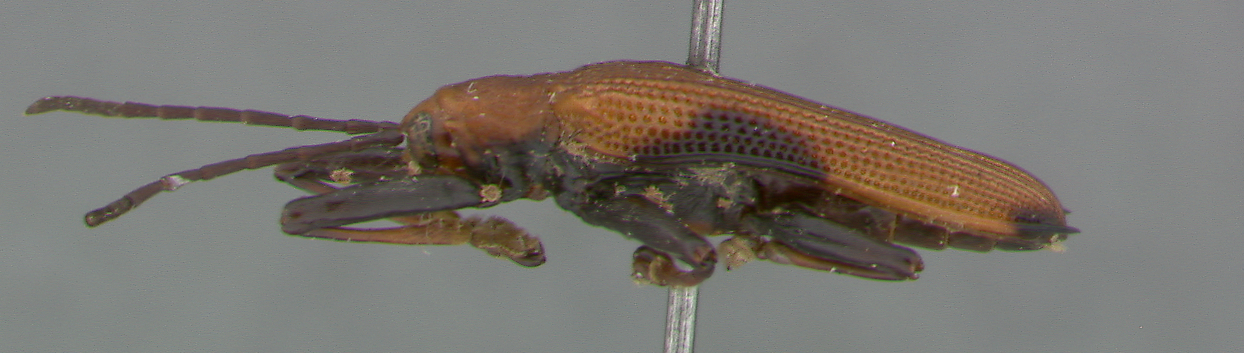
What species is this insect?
Sceloenopla schildi
